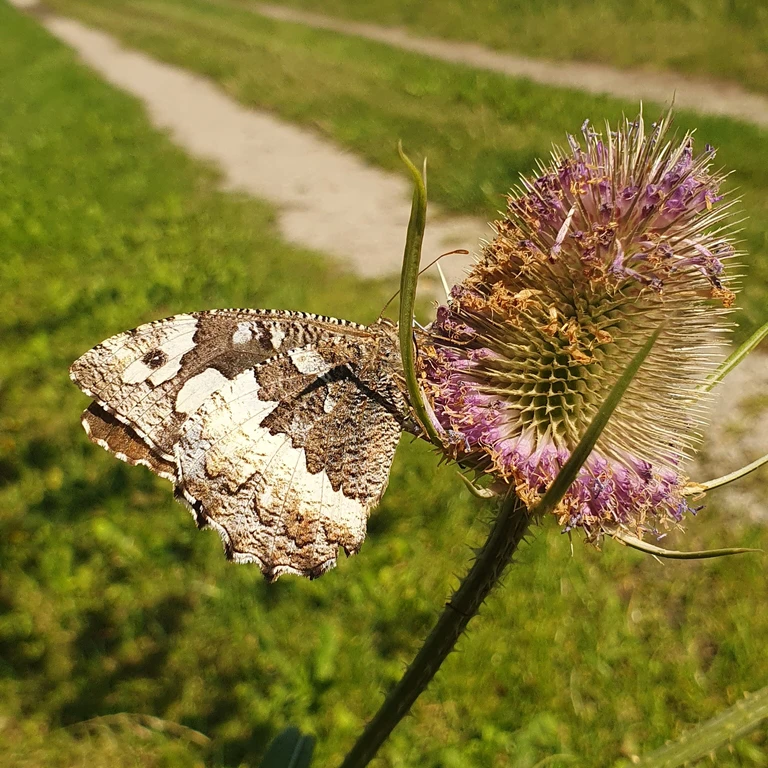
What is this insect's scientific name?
Brintesia circe
